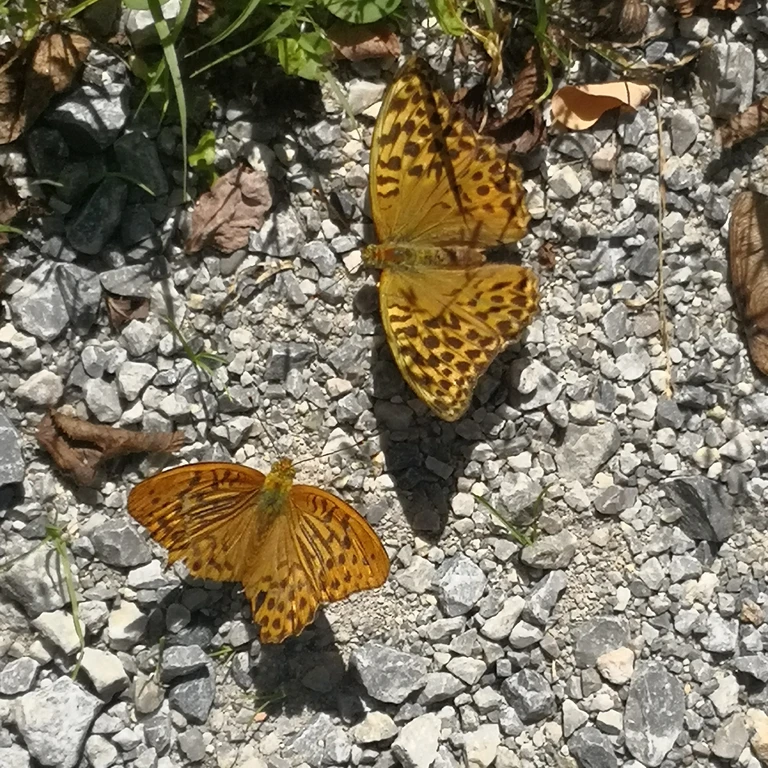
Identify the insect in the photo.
Argynnis paphia
